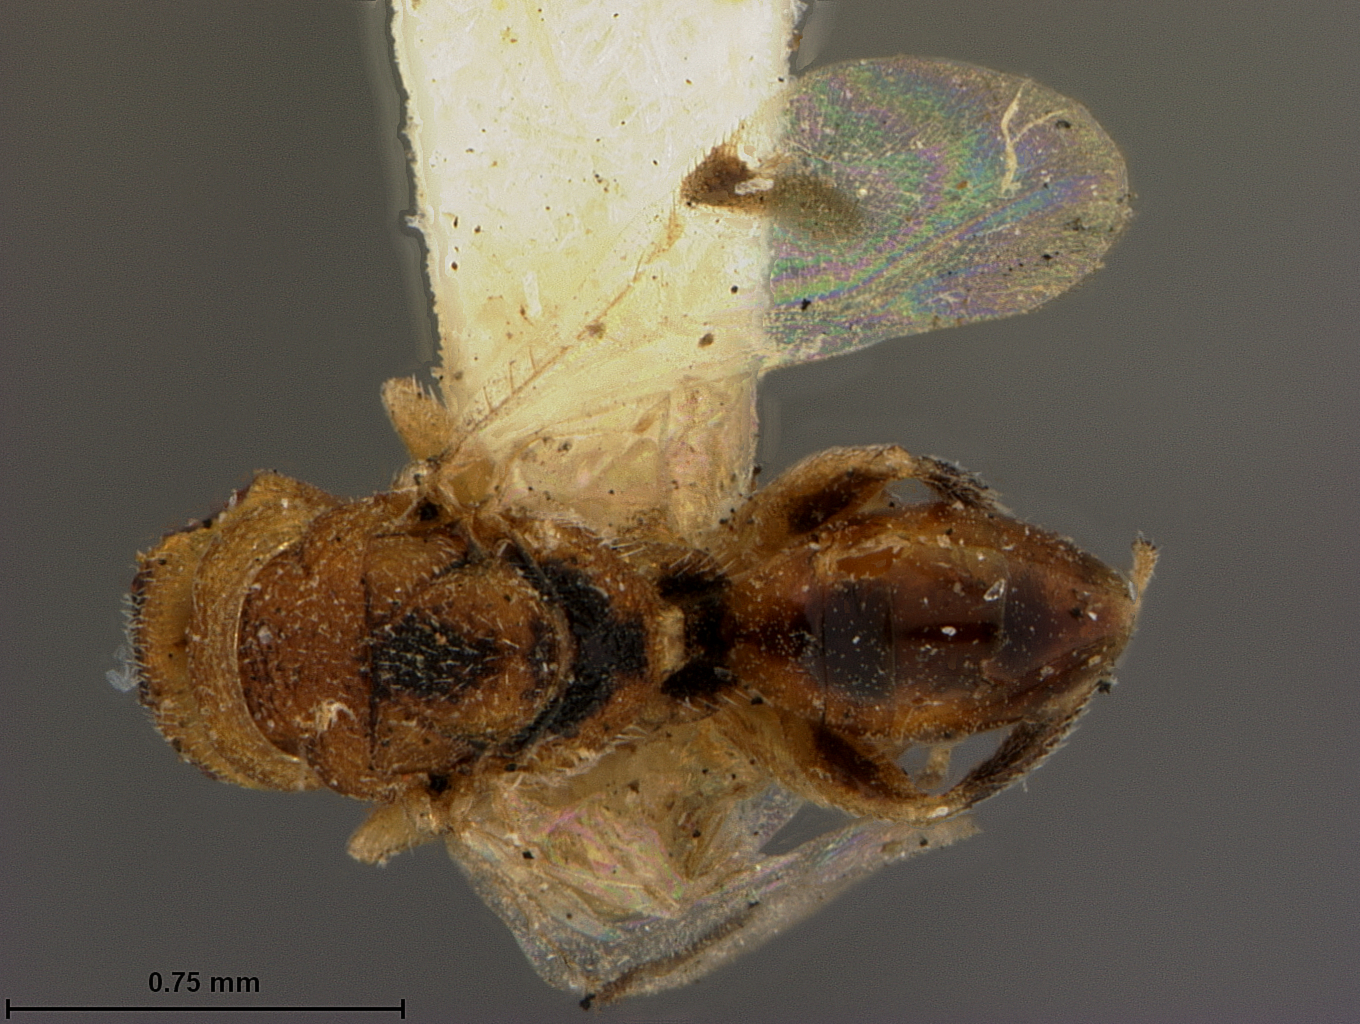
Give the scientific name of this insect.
Decatoma lanae
